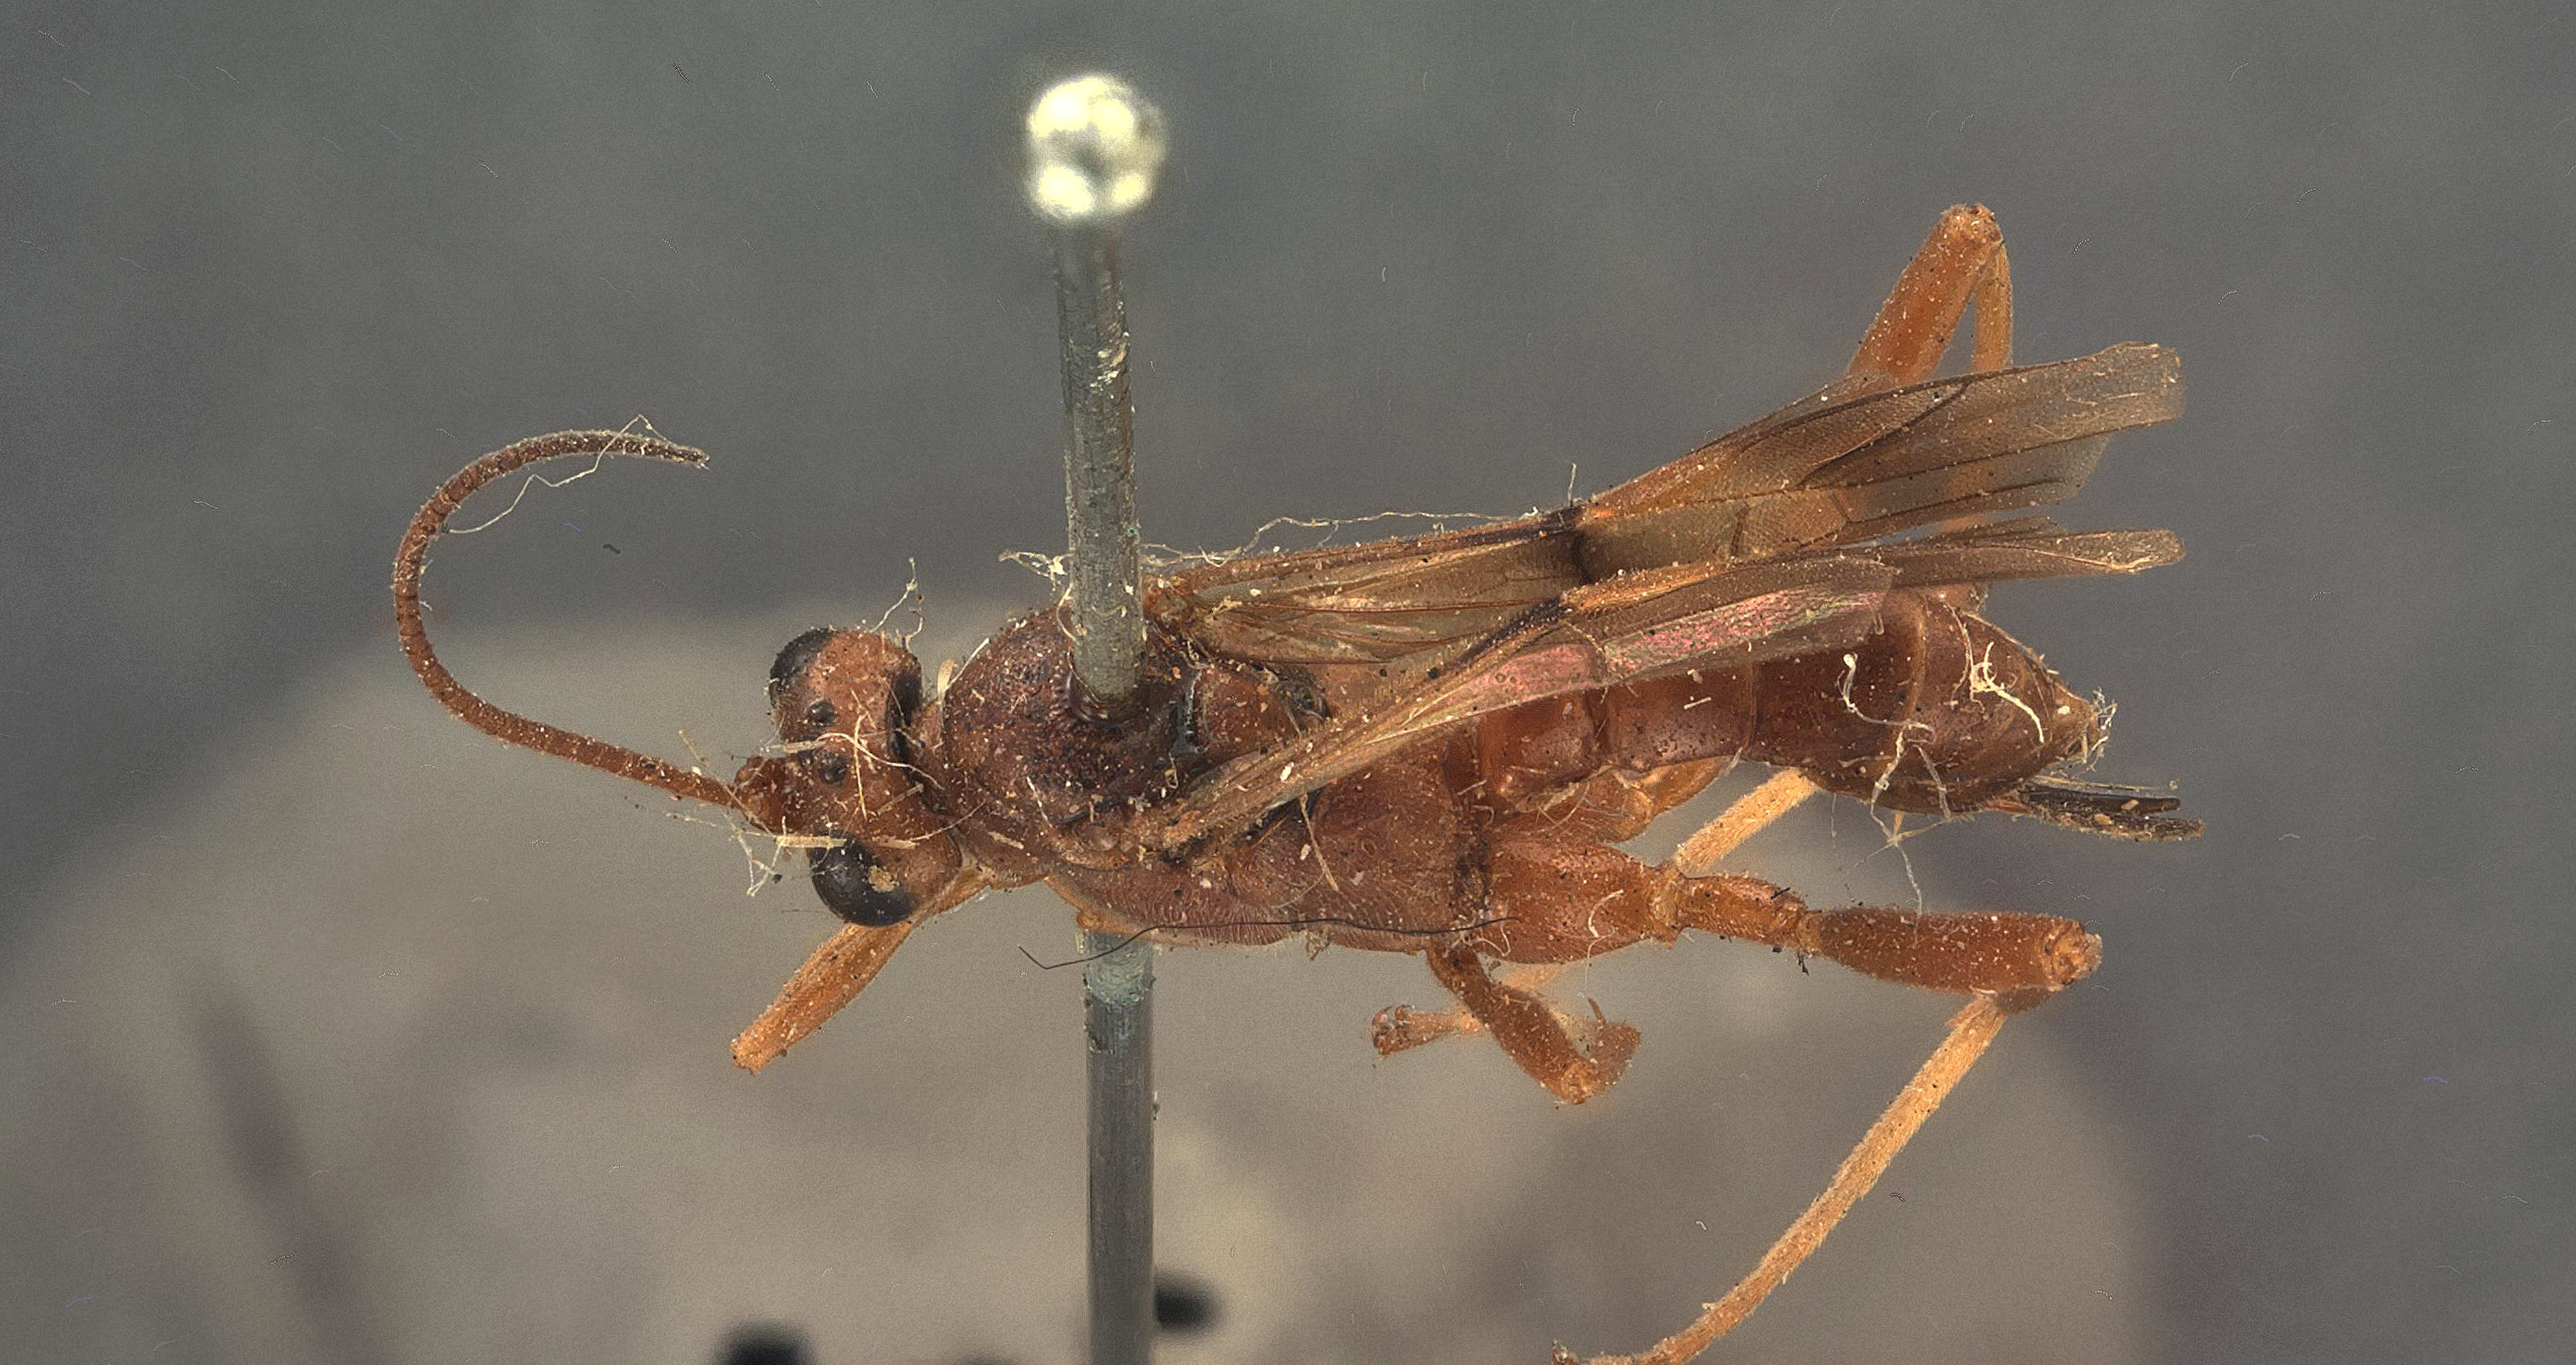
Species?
Exetastes septum
